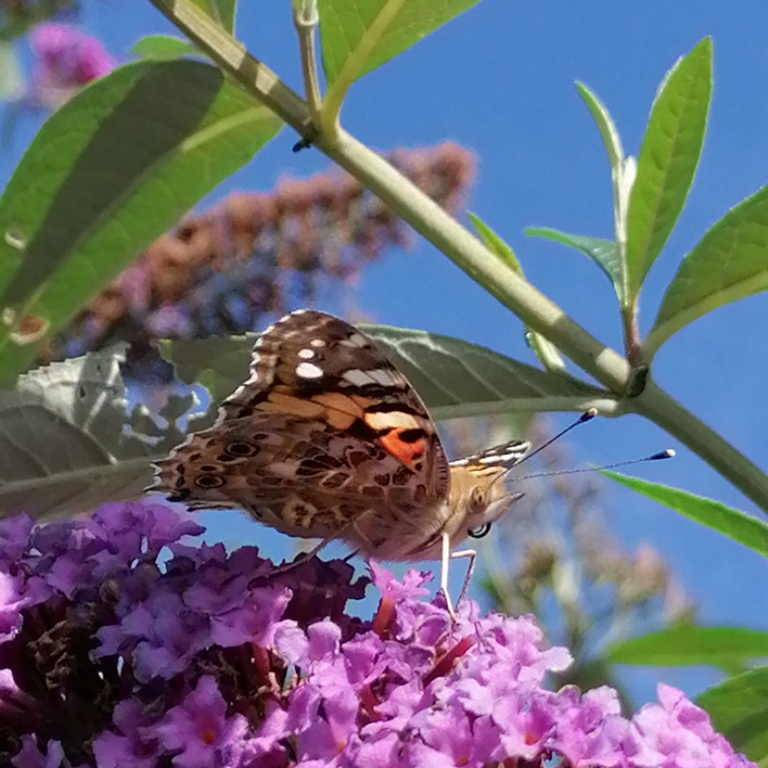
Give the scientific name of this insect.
Vanessa cardui
